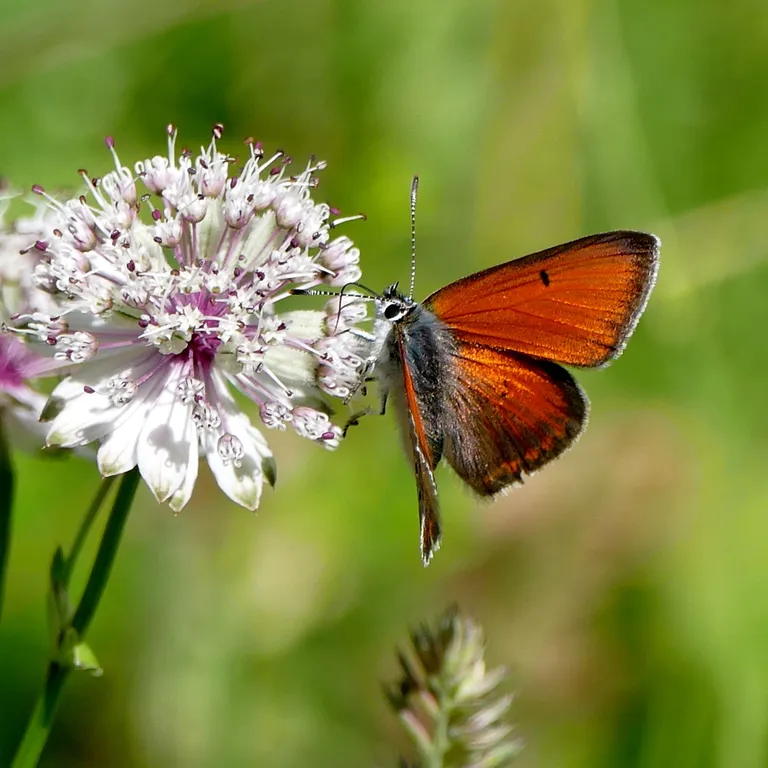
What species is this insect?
Lycaena hippothoe (also Palaeochrysophanus hippothoe)
